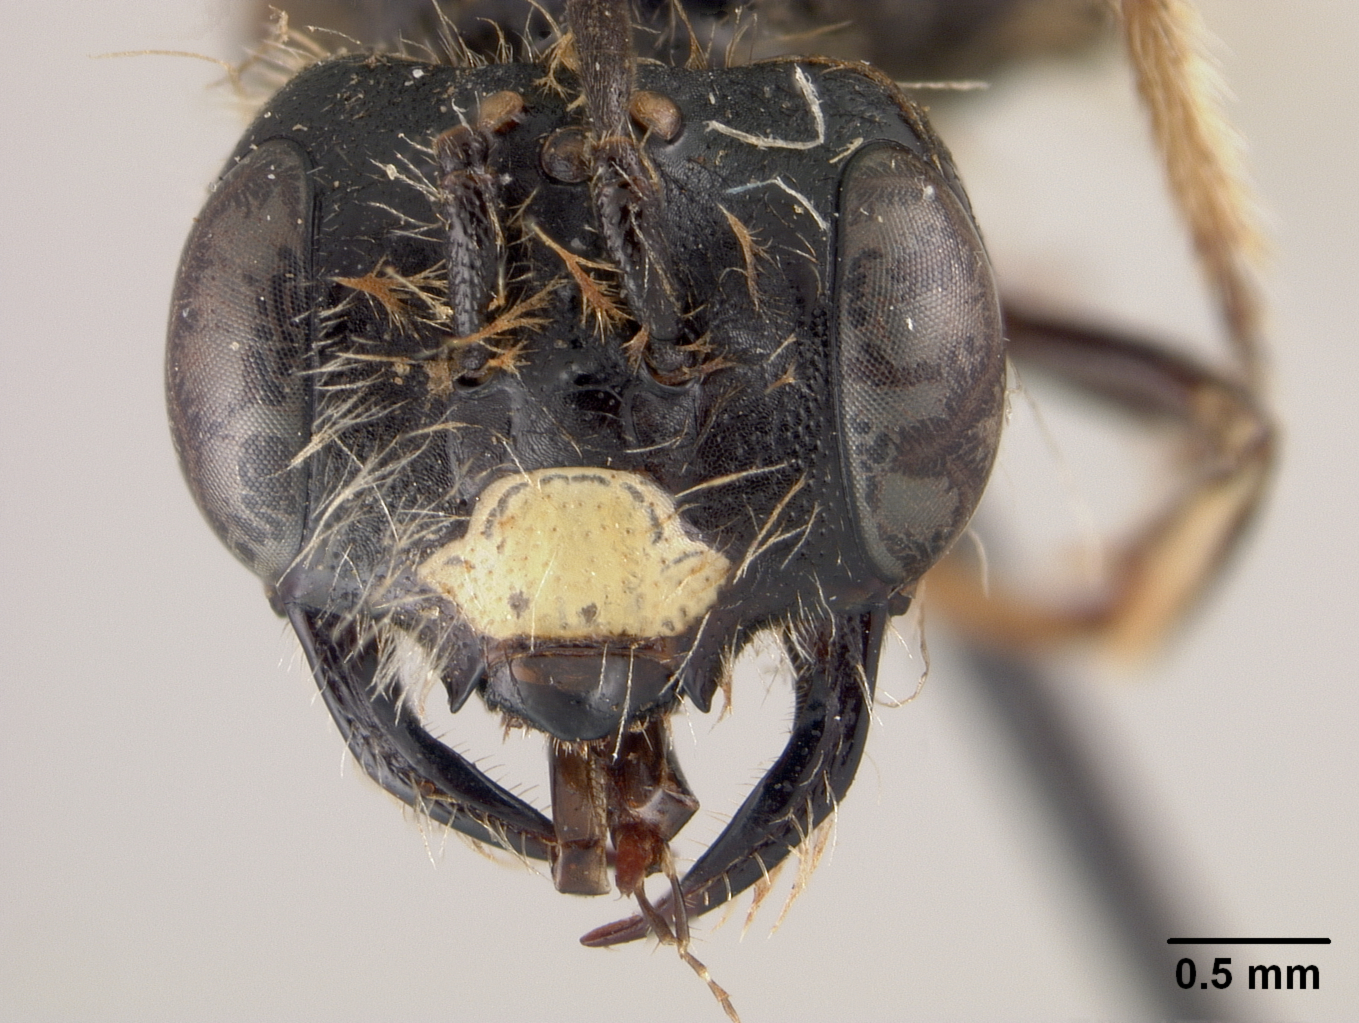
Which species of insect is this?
Greeleyella occidentalis
